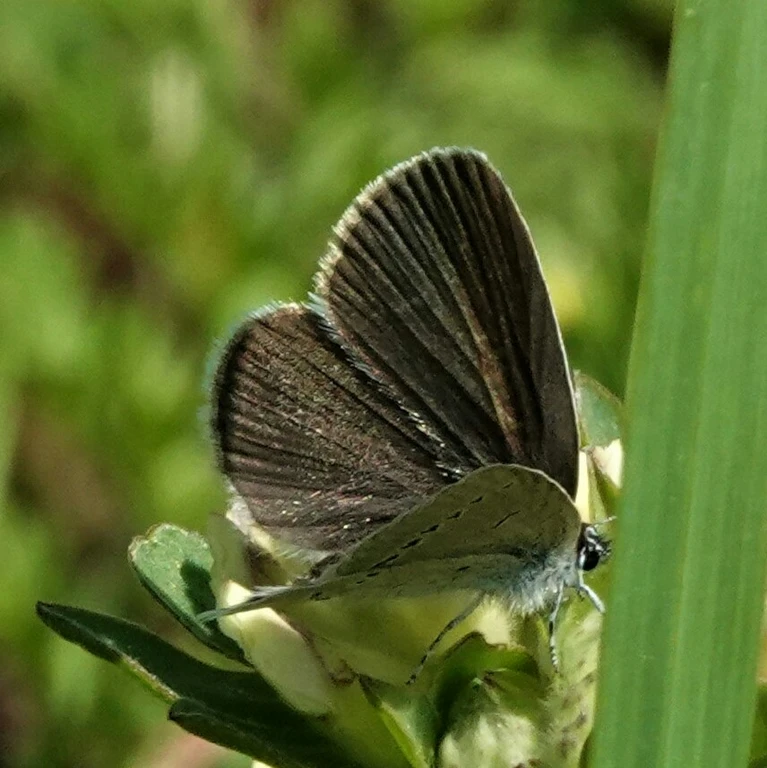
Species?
Cupido minimus
